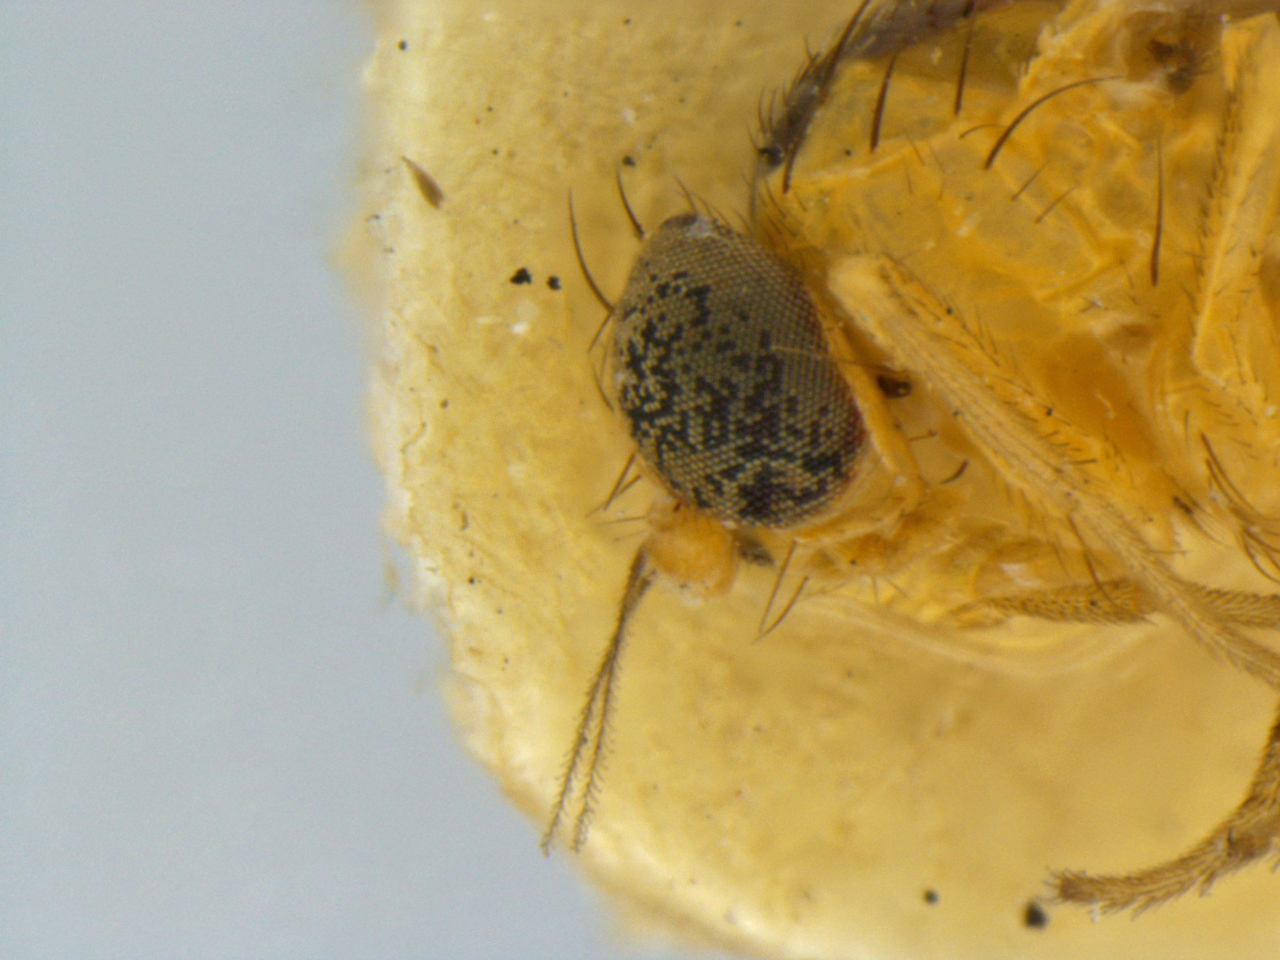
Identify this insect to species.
Liriomyza blechi
